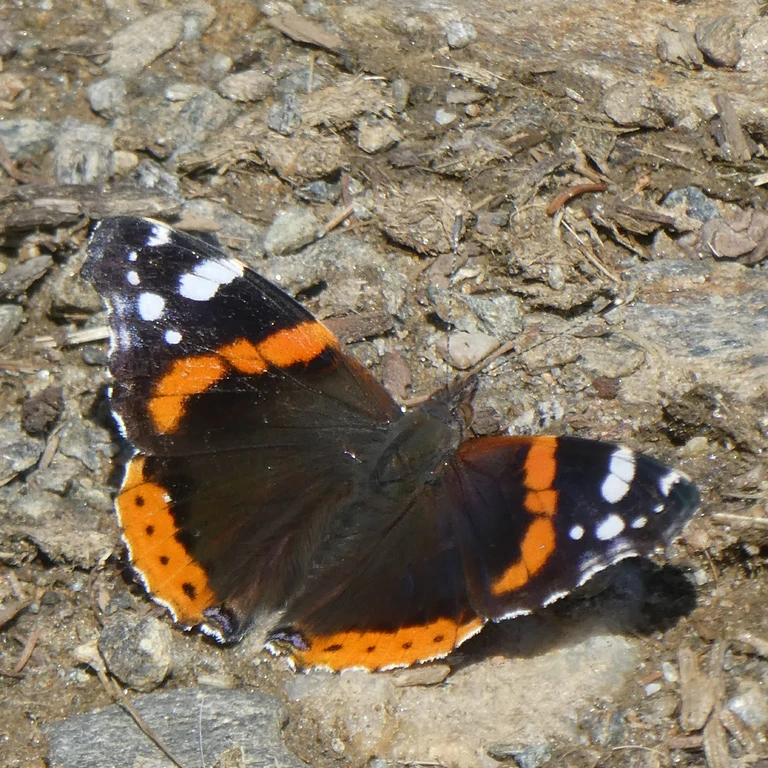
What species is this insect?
Vanessa atalanta
